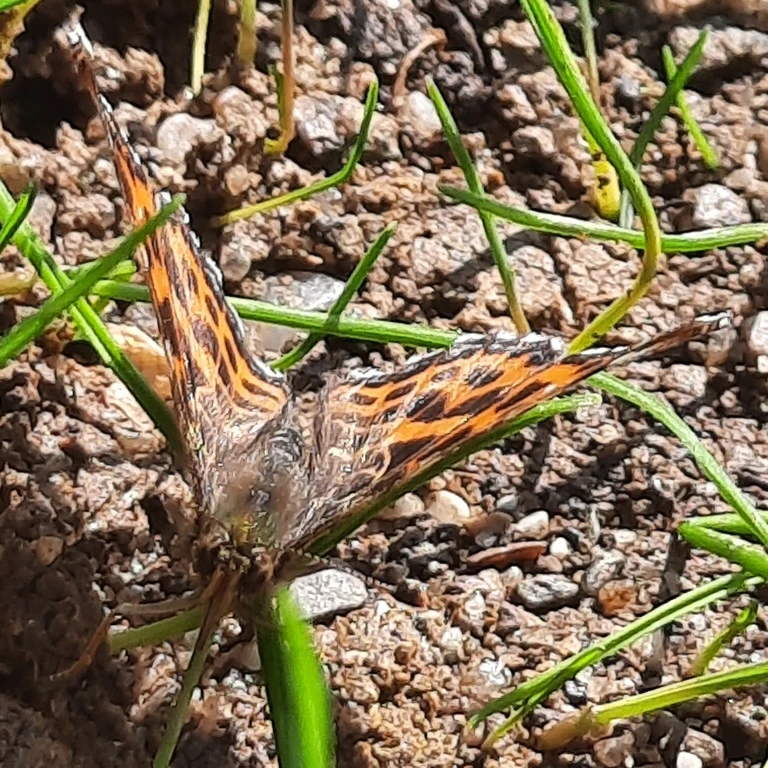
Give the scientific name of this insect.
Araschnia levana
